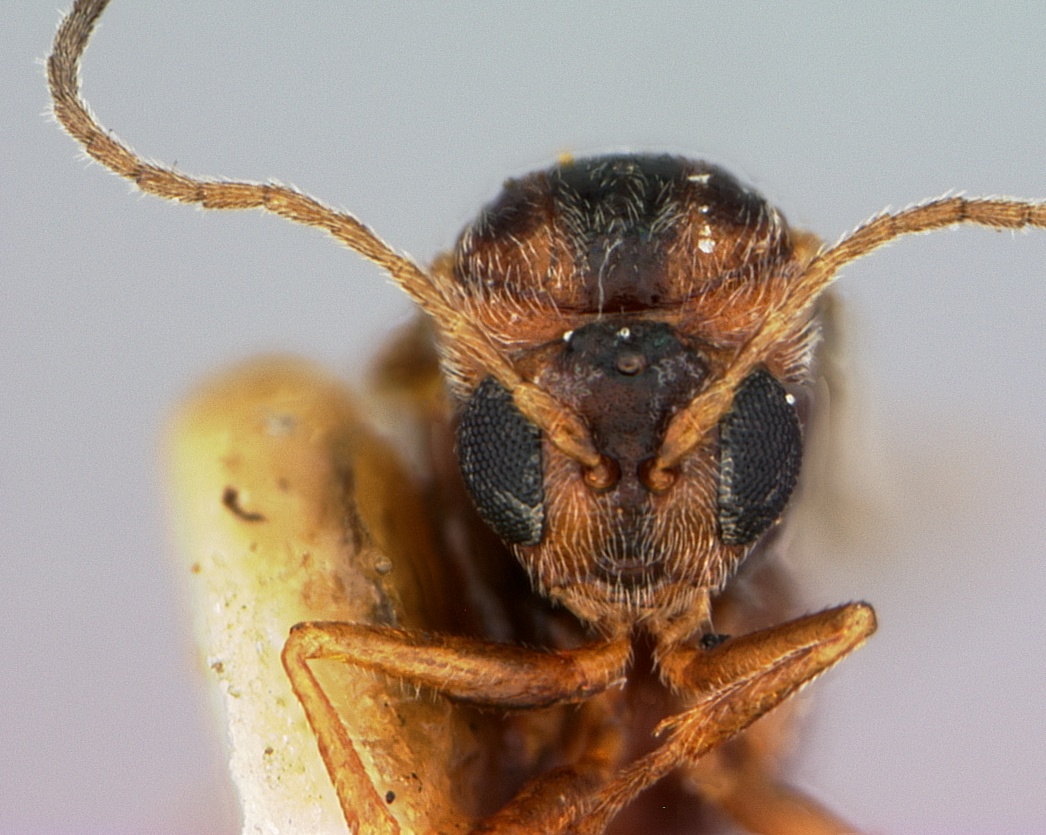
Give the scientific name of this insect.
Diplolepis sulfurea
